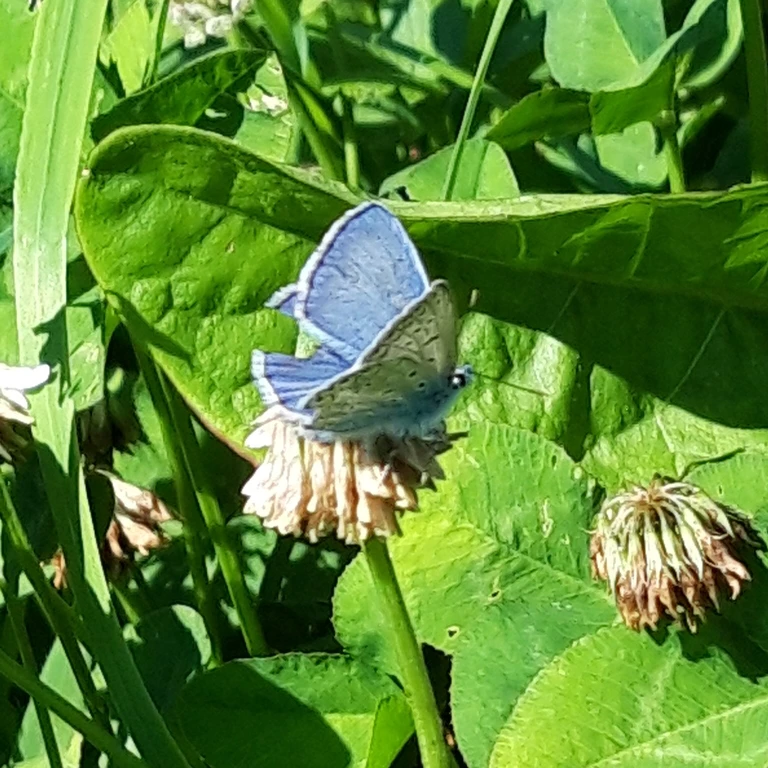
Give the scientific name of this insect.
Polyommatus icarus
